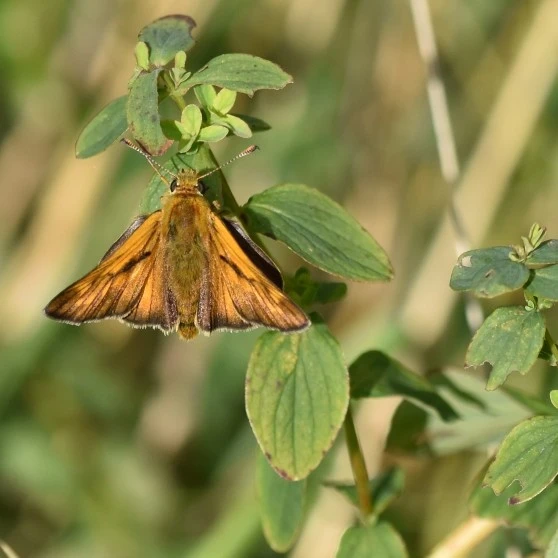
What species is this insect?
Ochlodes sylvanus (also Ochlodes venata)
